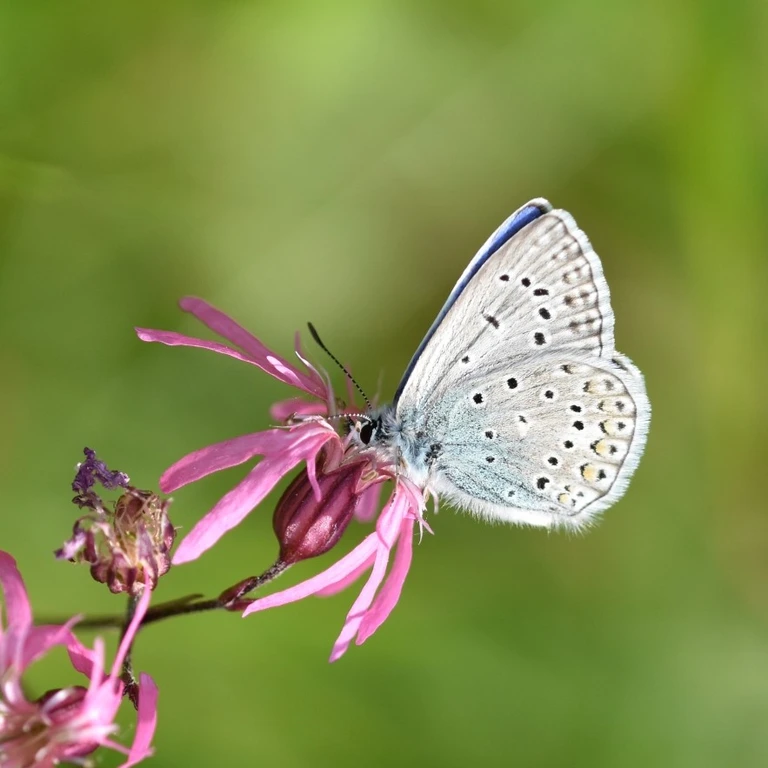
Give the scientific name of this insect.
Polyommatus icarus
